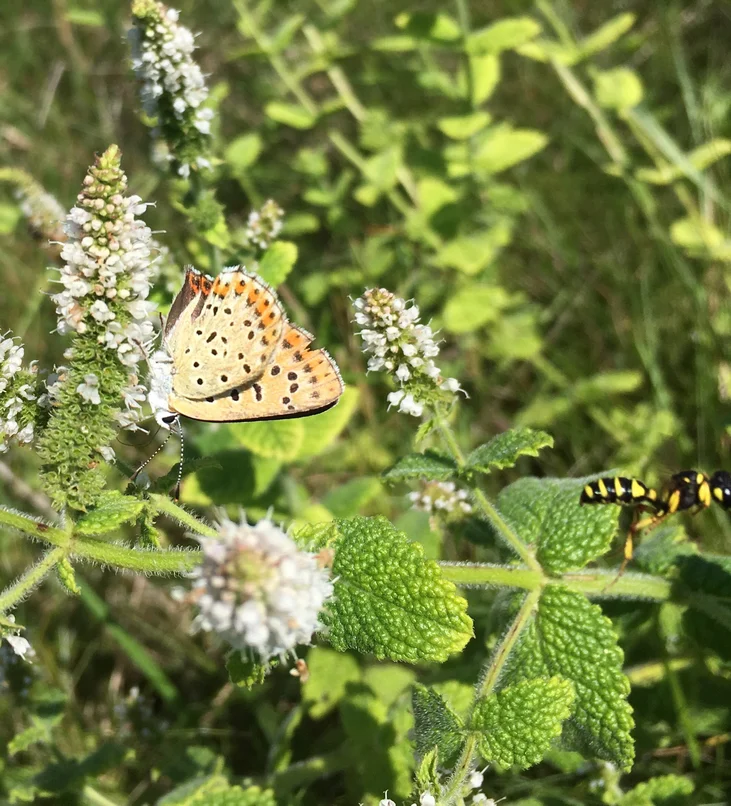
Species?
Lycaena tityrus (also Loweia tityrus)
